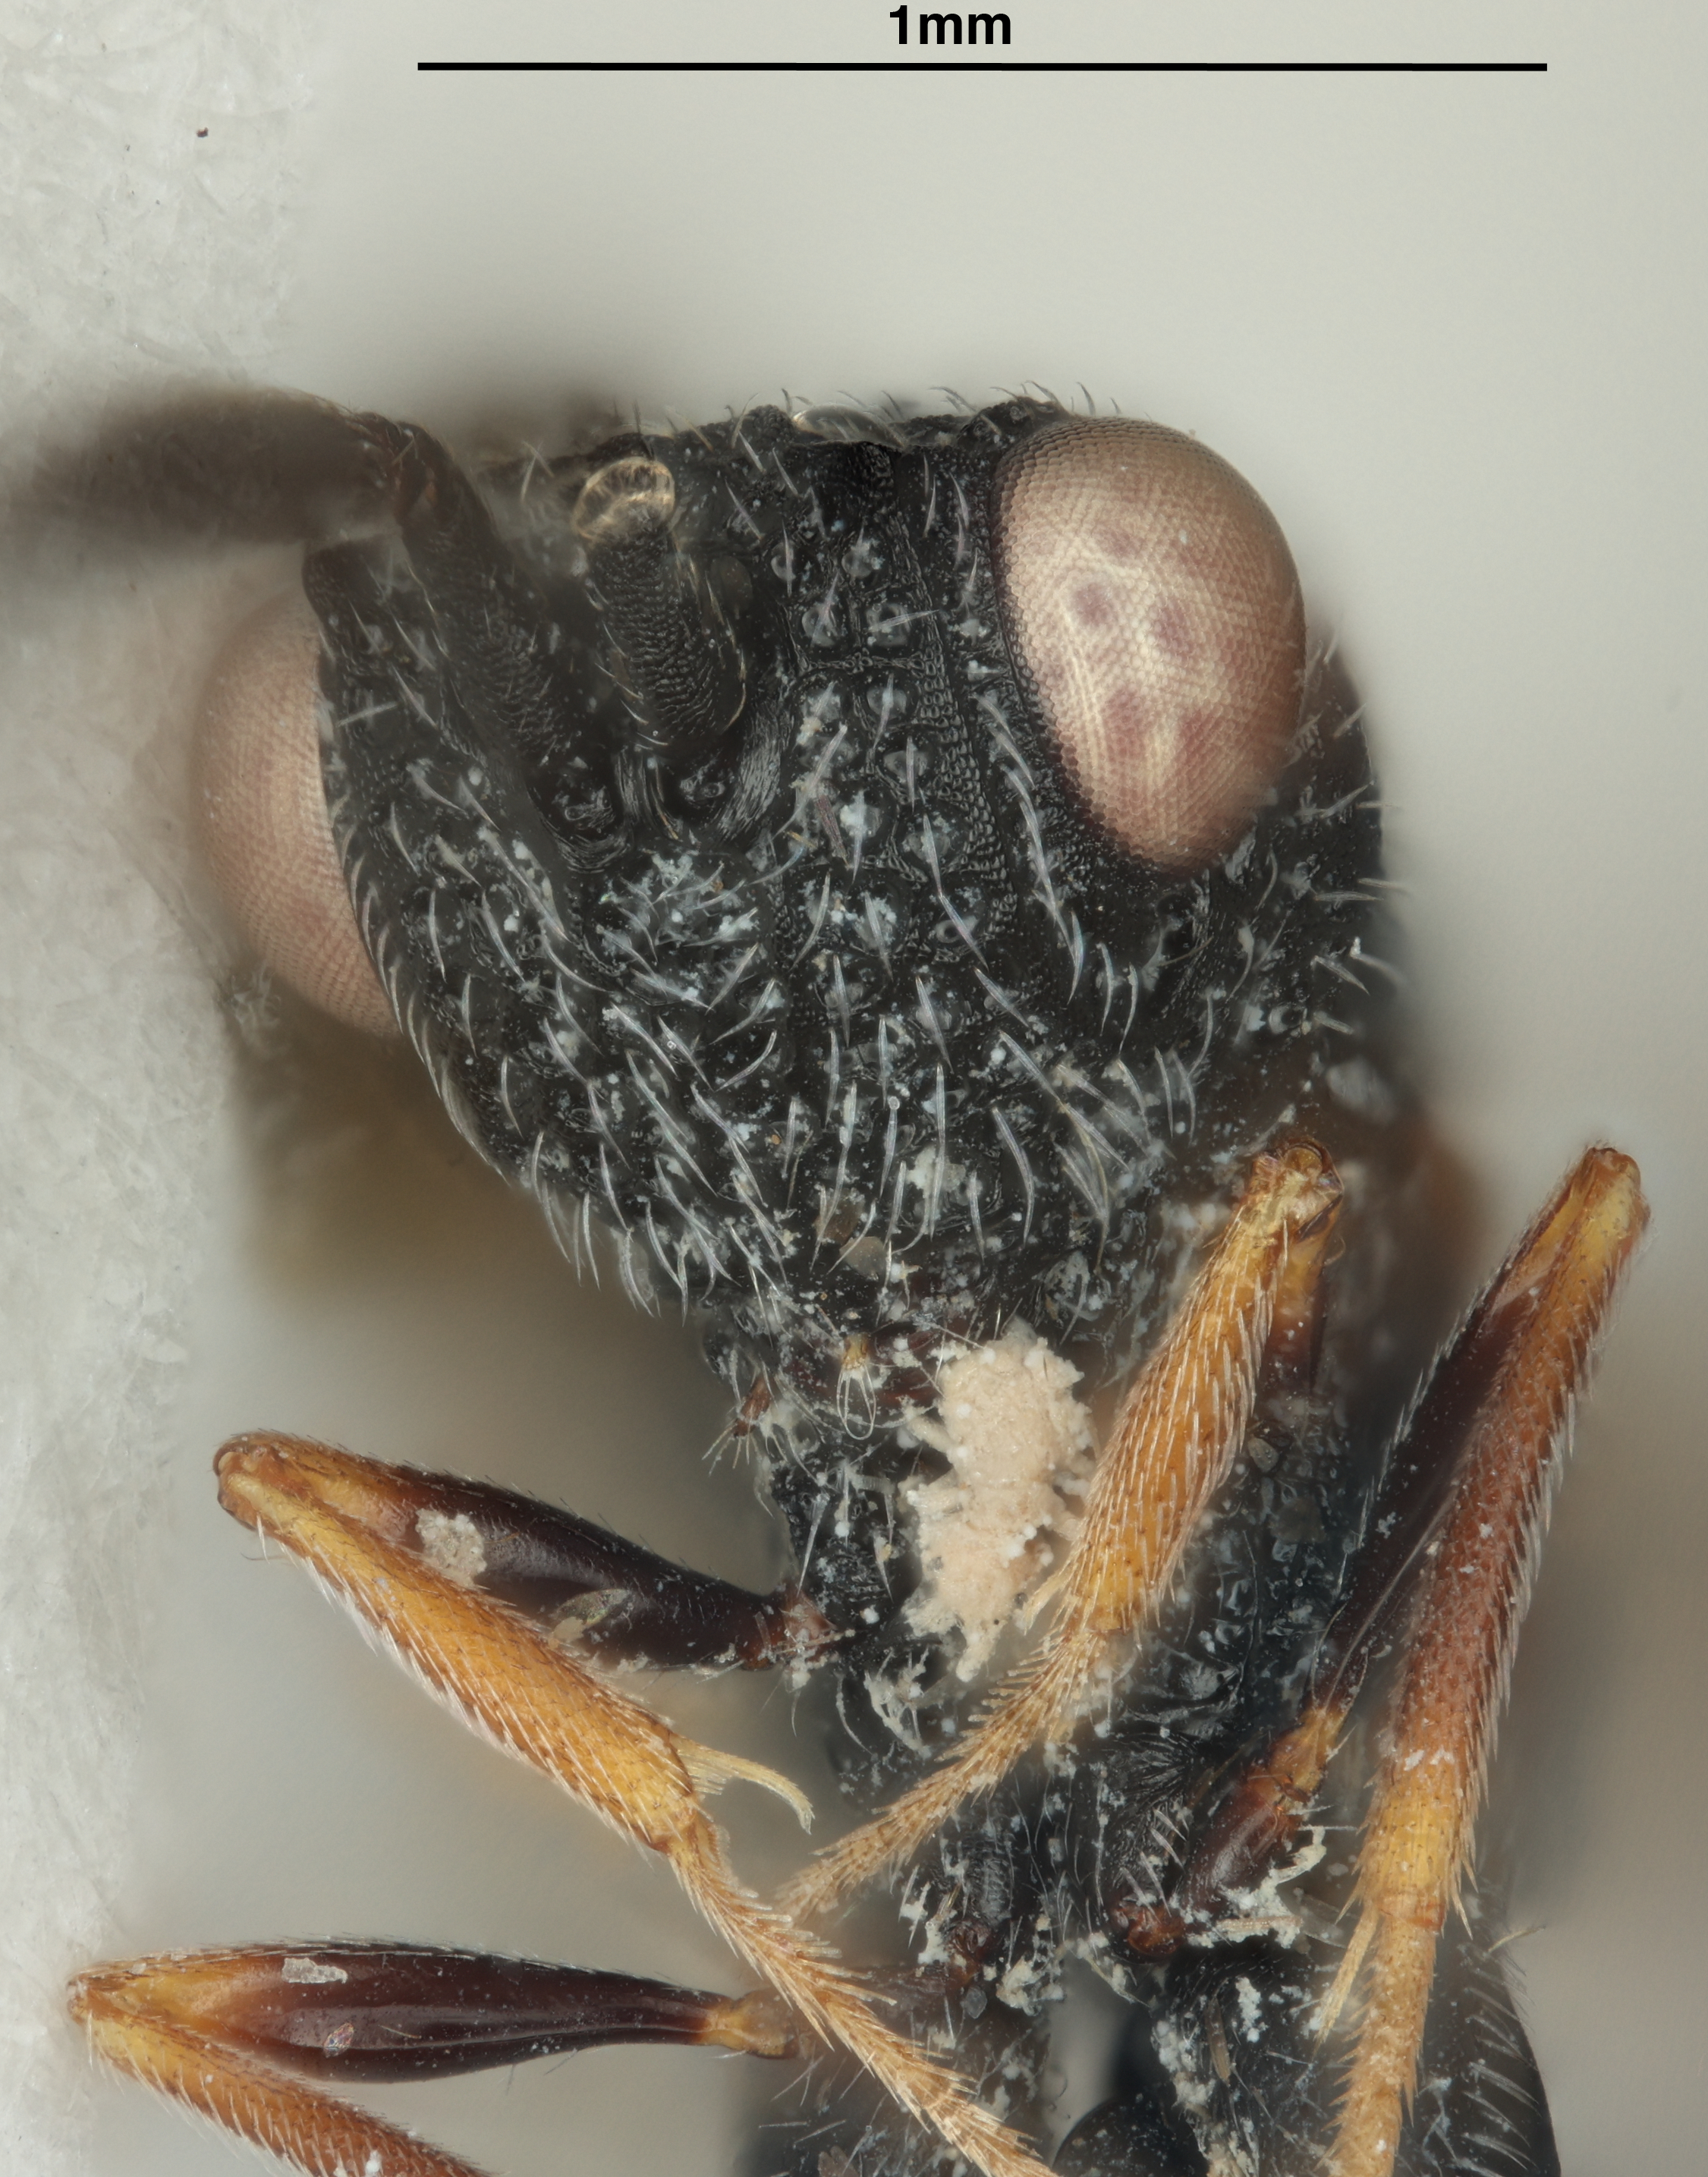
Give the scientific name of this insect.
Khamul tolkeni
